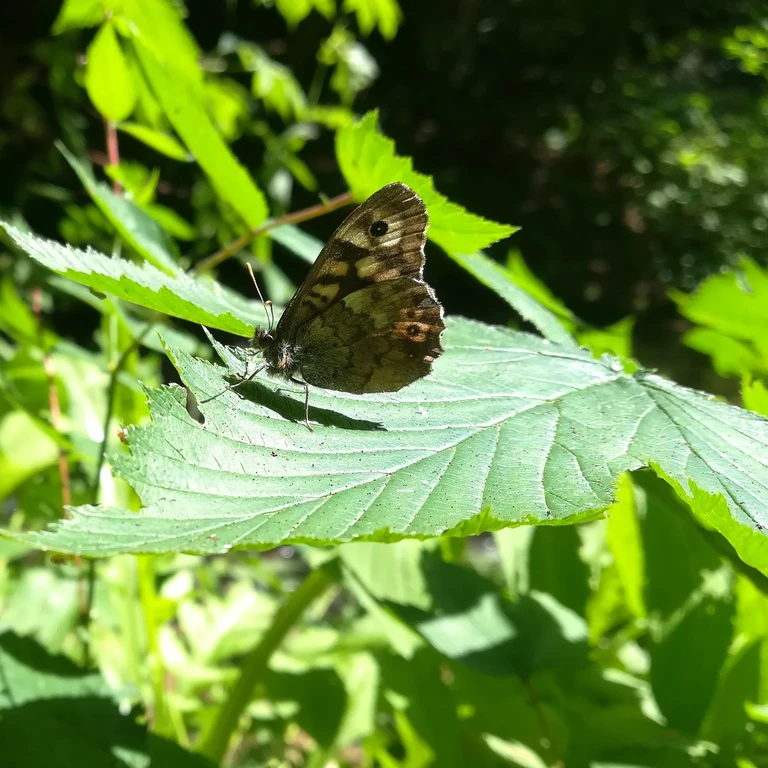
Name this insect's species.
Pararge aegeria
